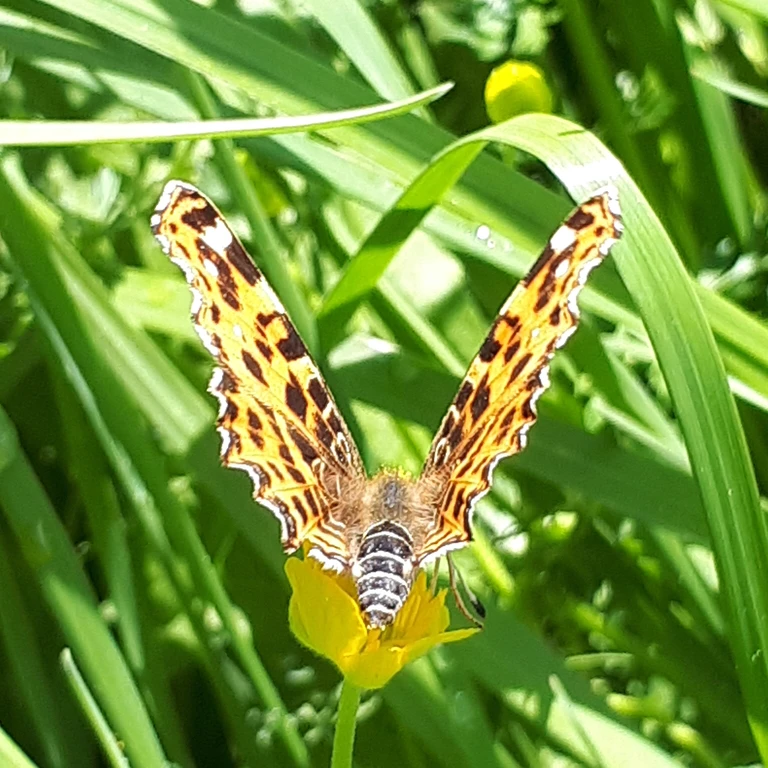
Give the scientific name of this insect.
Araschnia levana
